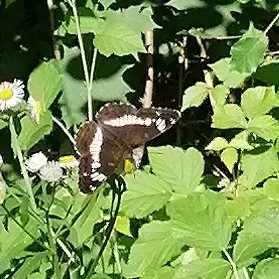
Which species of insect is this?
Limenitis camilla (also Ladoga camilla)
